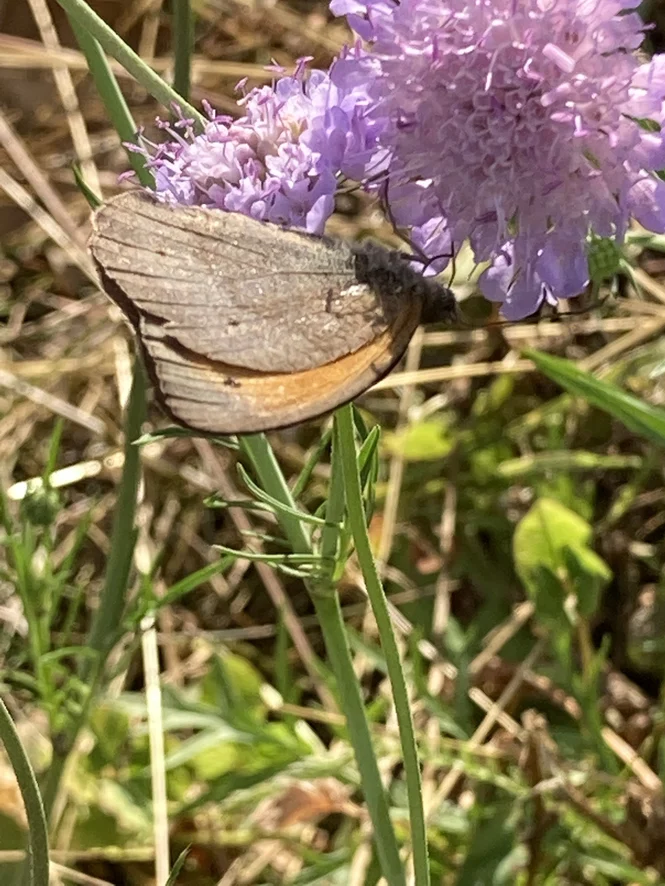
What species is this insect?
Maniola jurtina
